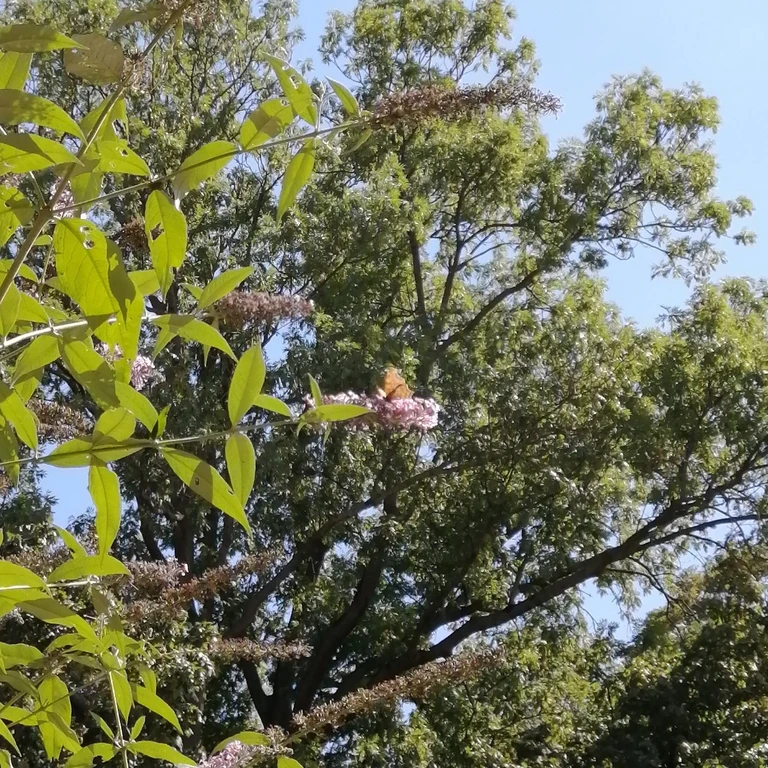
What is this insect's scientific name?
Polygonia c-album
